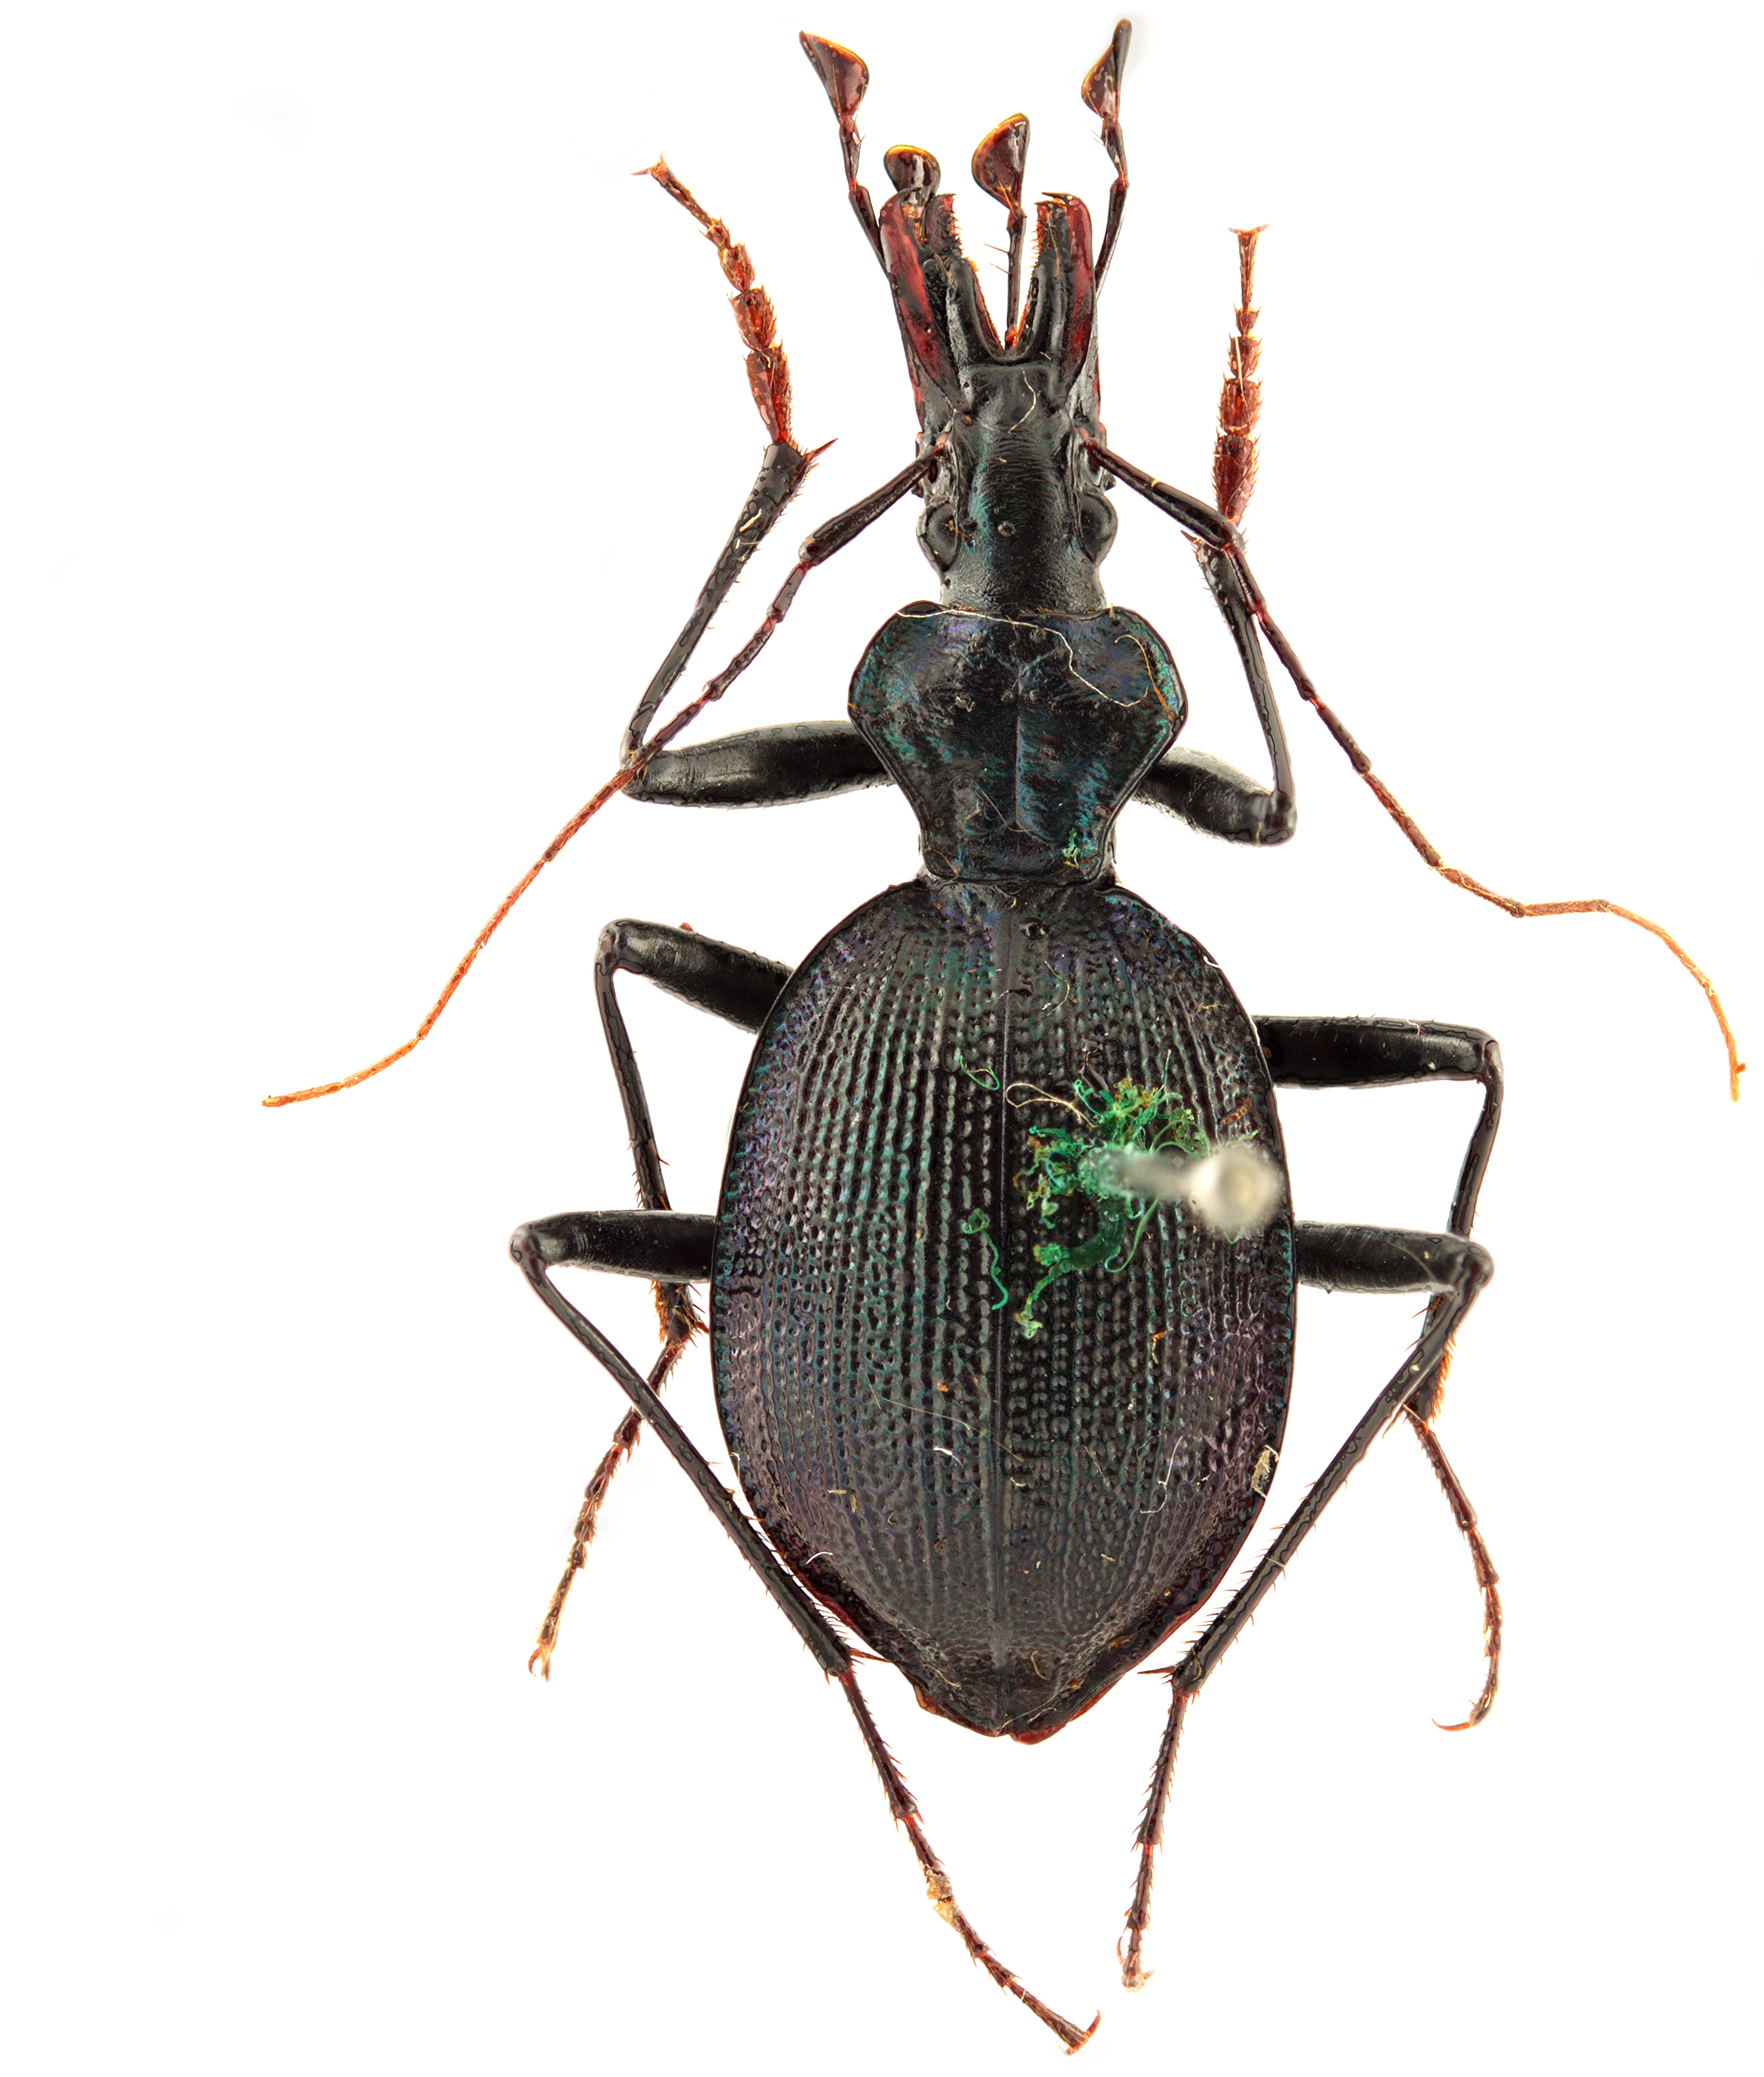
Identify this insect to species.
Scaphinotus tricarinatus
